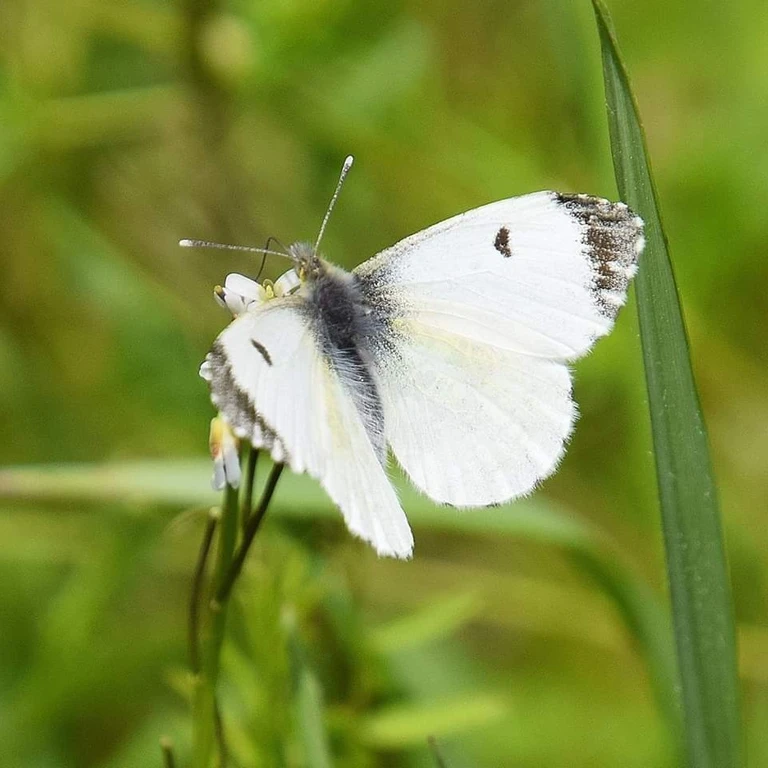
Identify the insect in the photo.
Anthocharis cardamines
